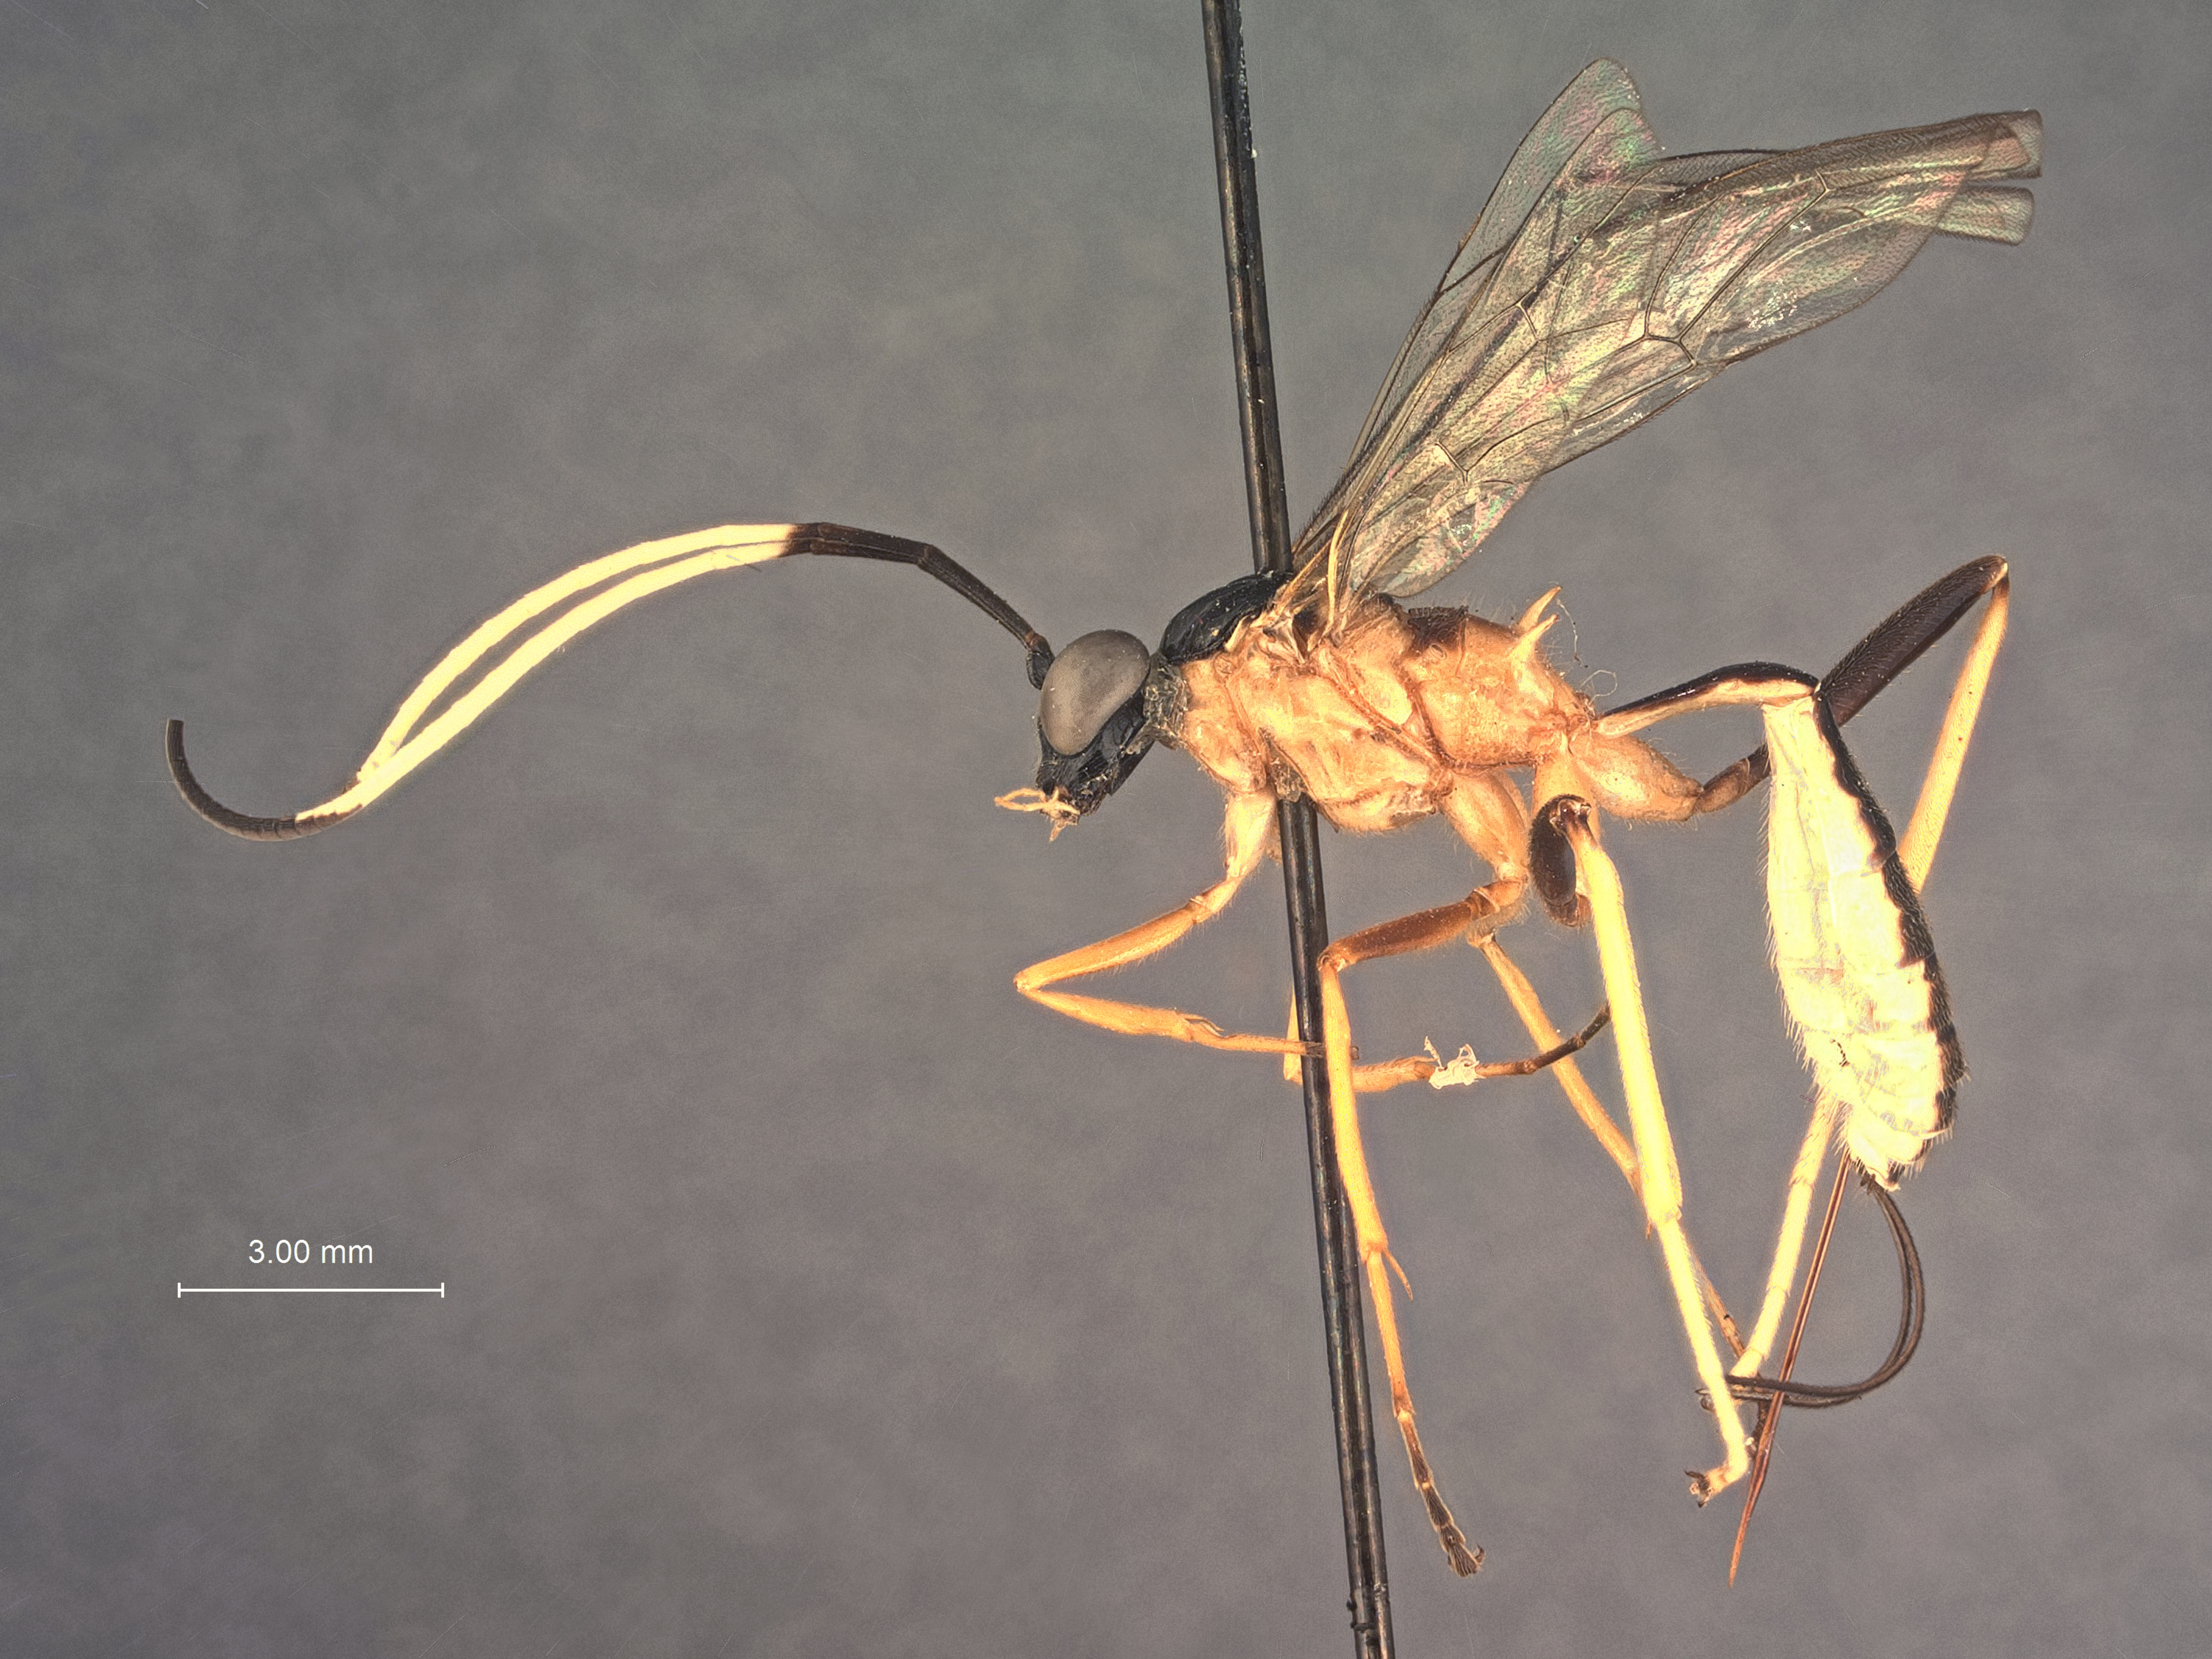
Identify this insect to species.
Polycyrtus proximannulatus
